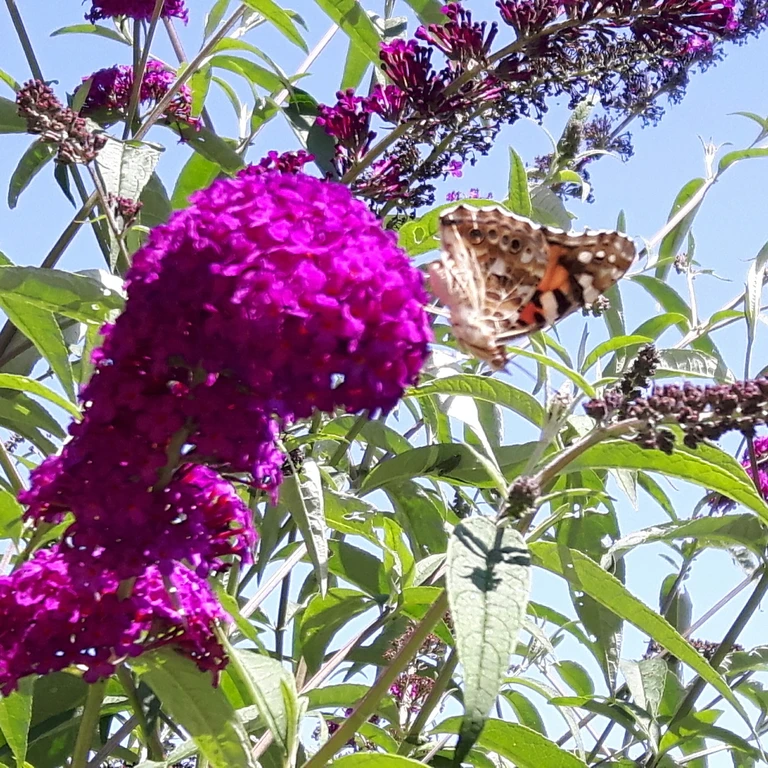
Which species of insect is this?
Vanessa cardui
